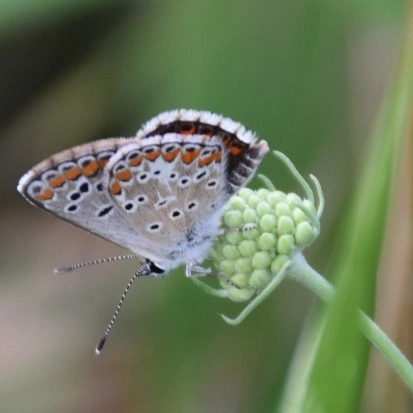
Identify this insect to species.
Aricia agestis/artaxerxes
